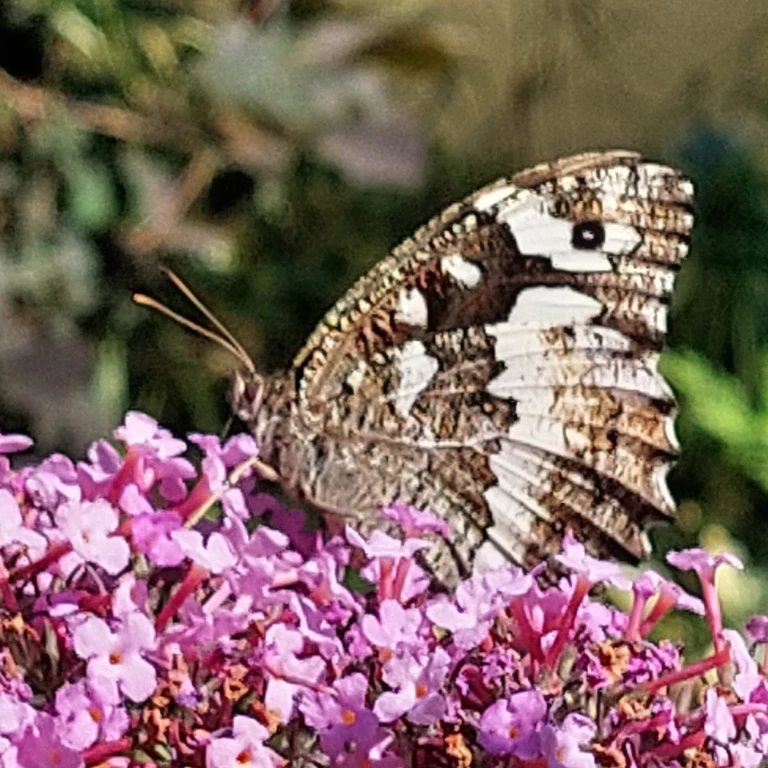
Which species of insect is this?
Brintesia circe
